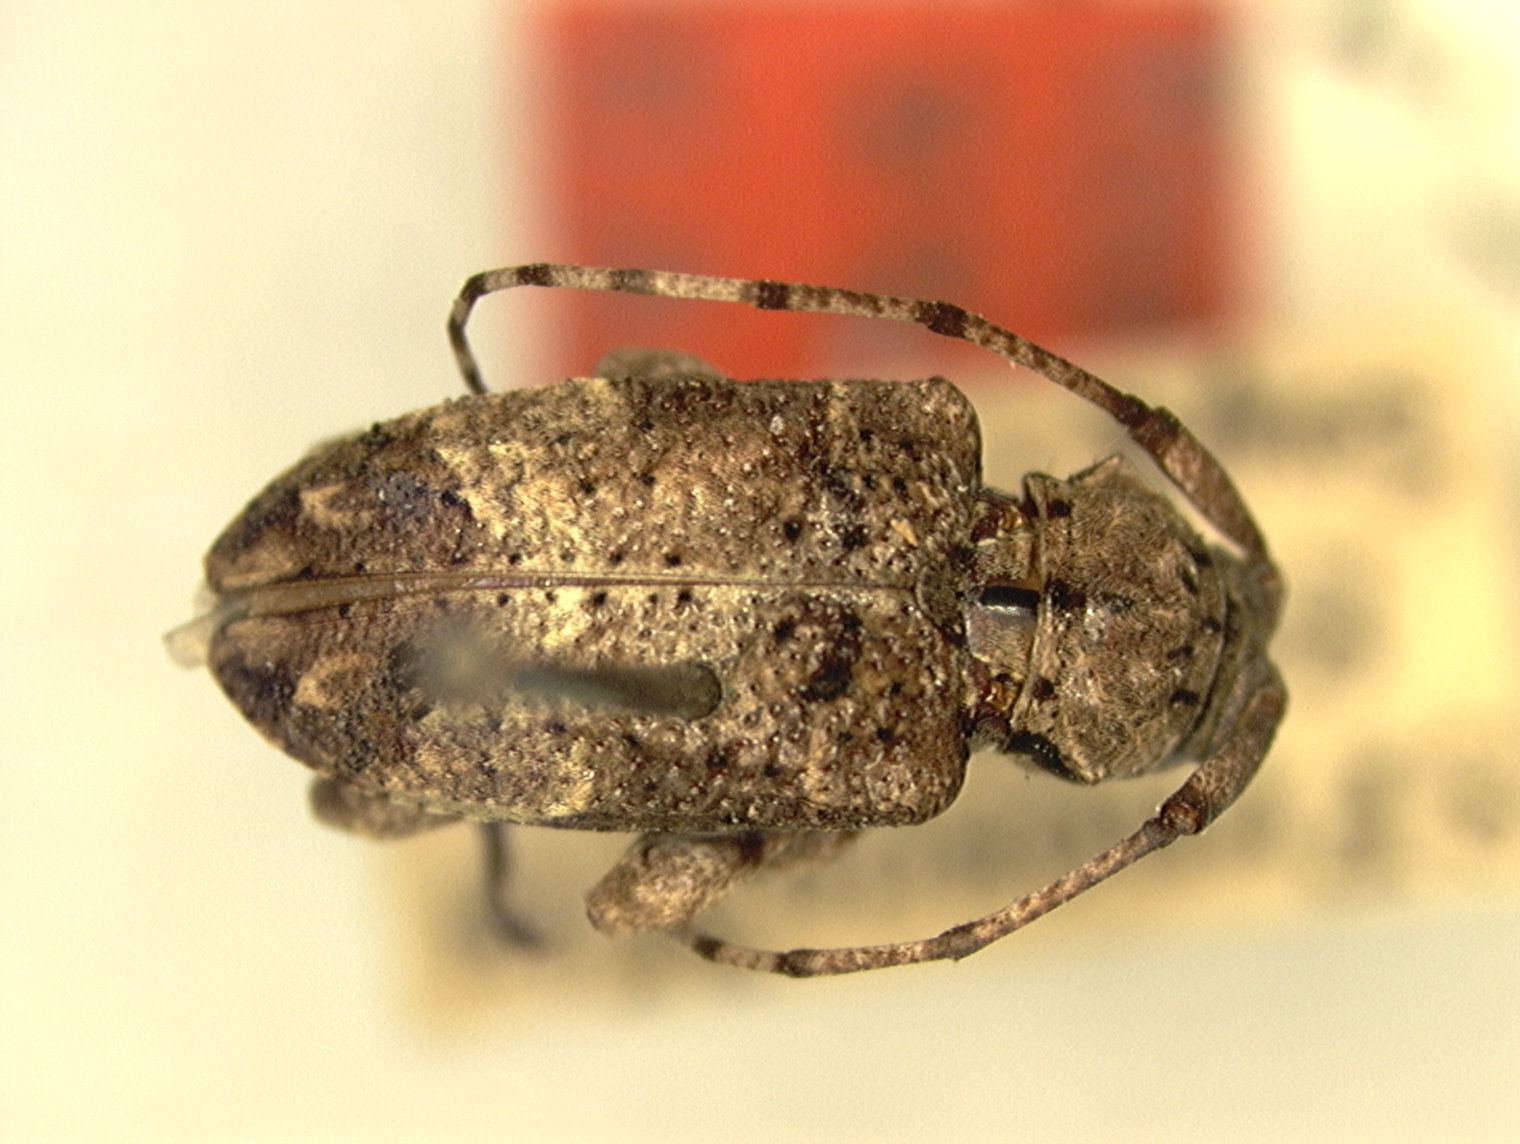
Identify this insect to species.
Leptostylus poeyi
